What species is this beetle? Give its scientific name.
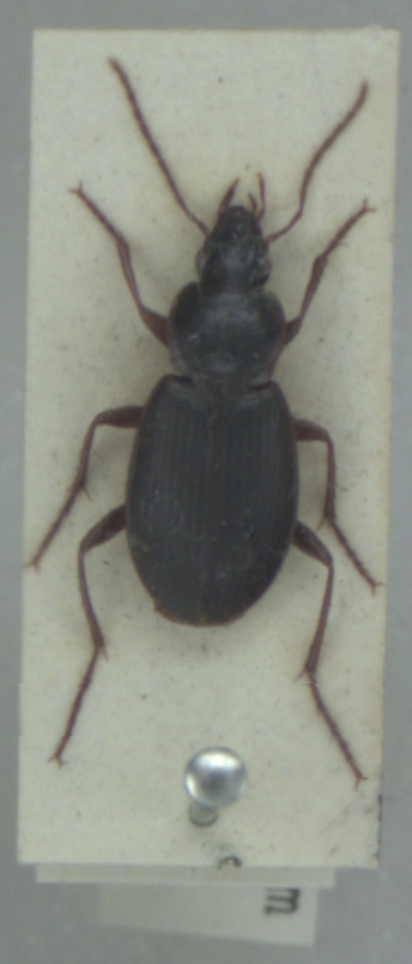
Calathus rotundicollis
